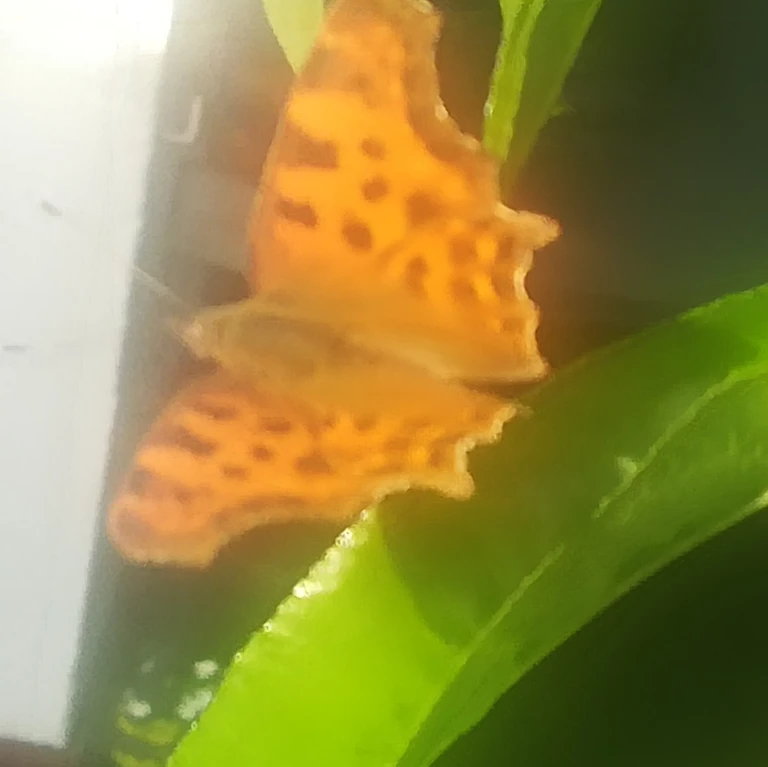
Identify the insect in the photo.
Polygonia c-album
